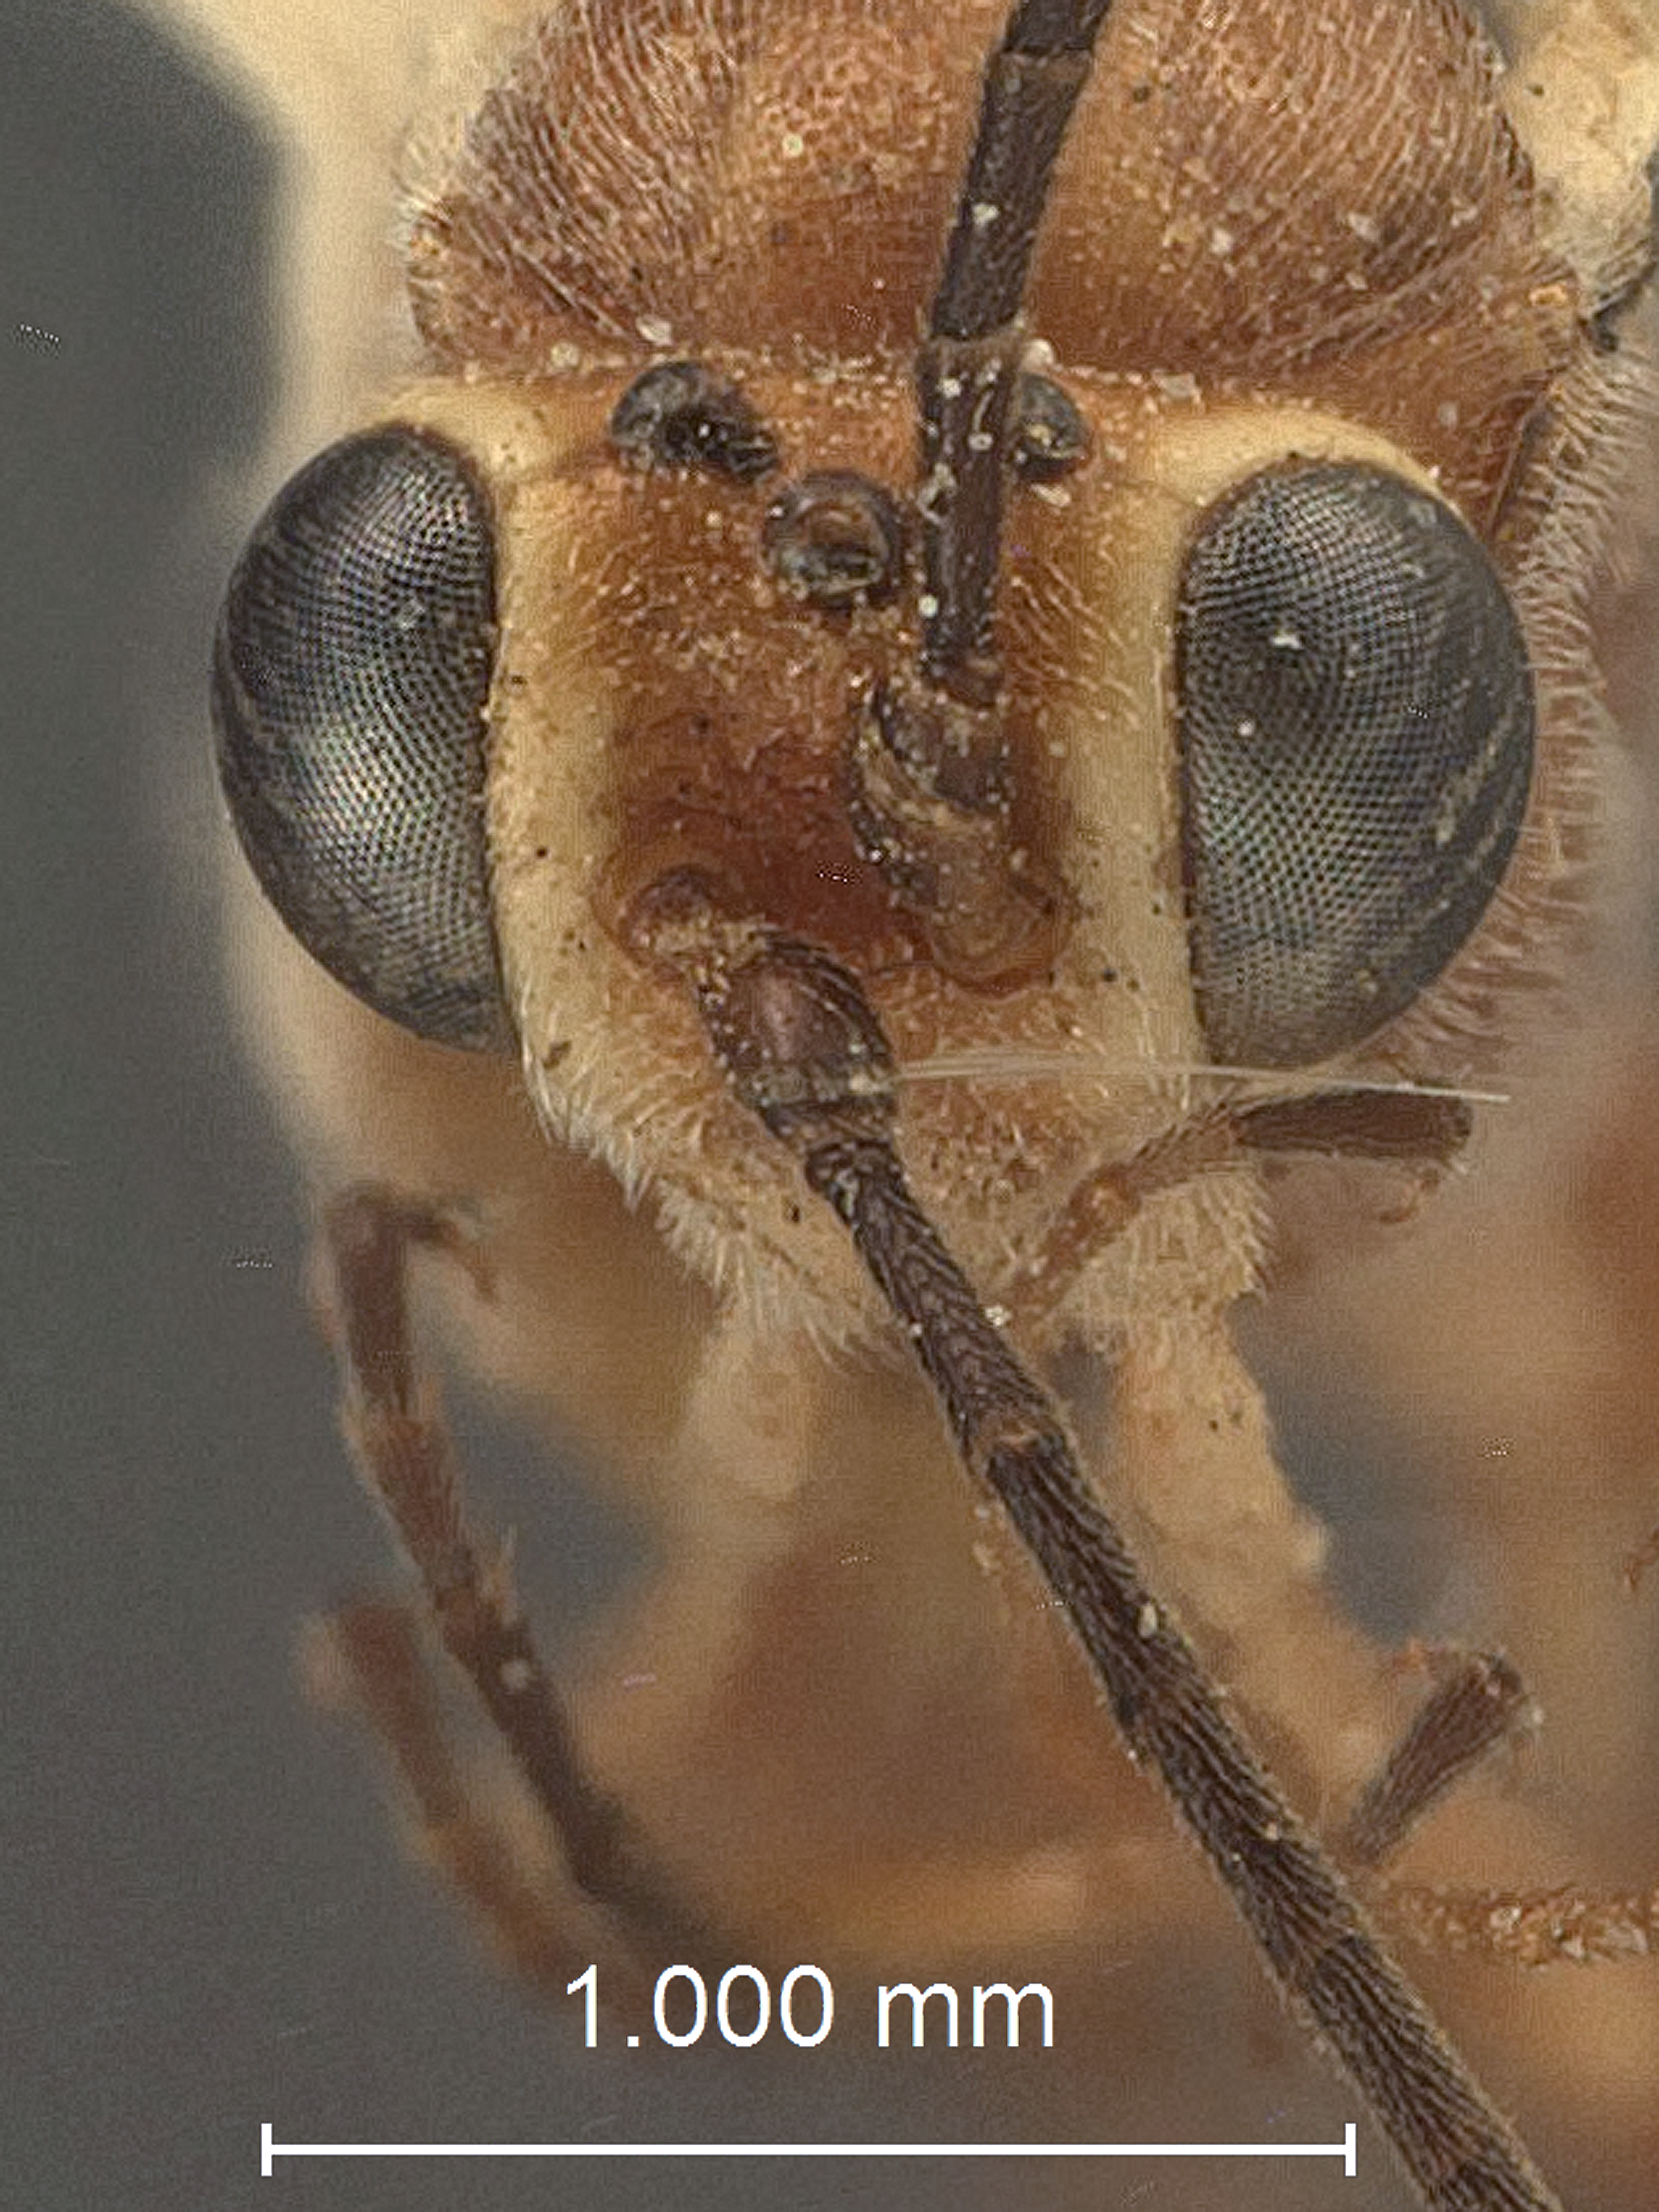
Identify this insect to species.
Cremastus terebratus
